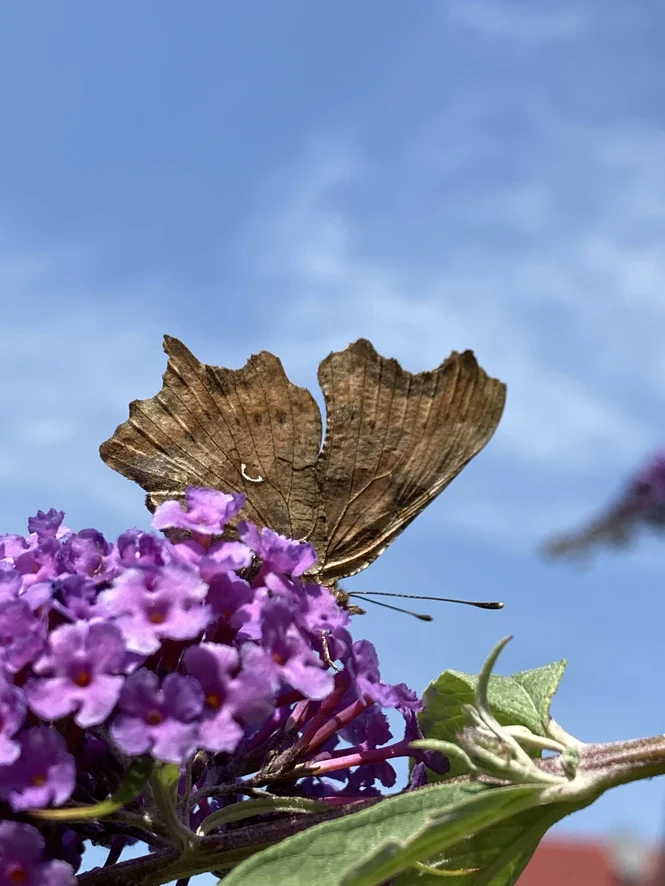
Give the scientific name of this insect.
Polygonia c-album
